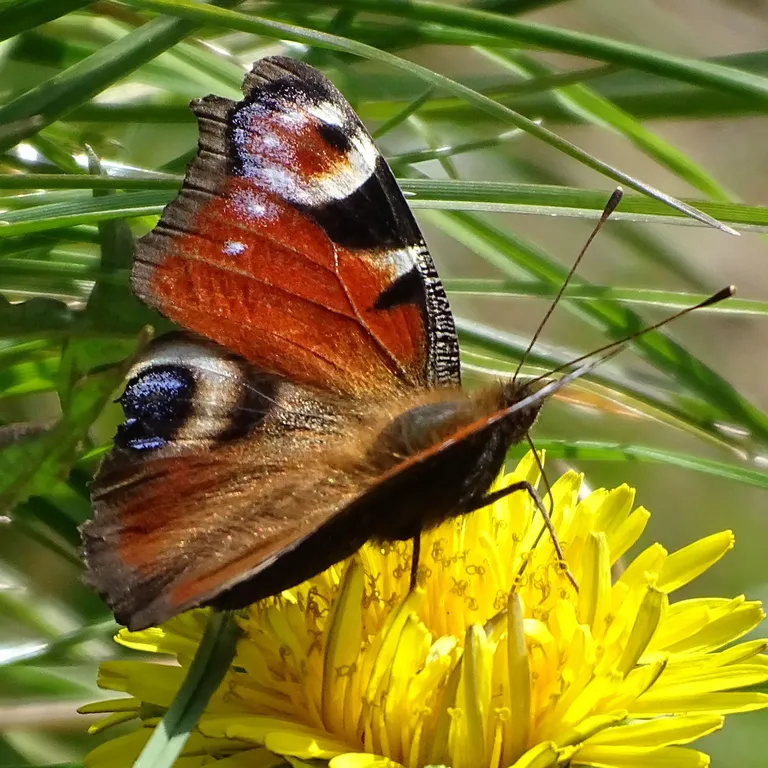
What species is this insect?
Aglais io
